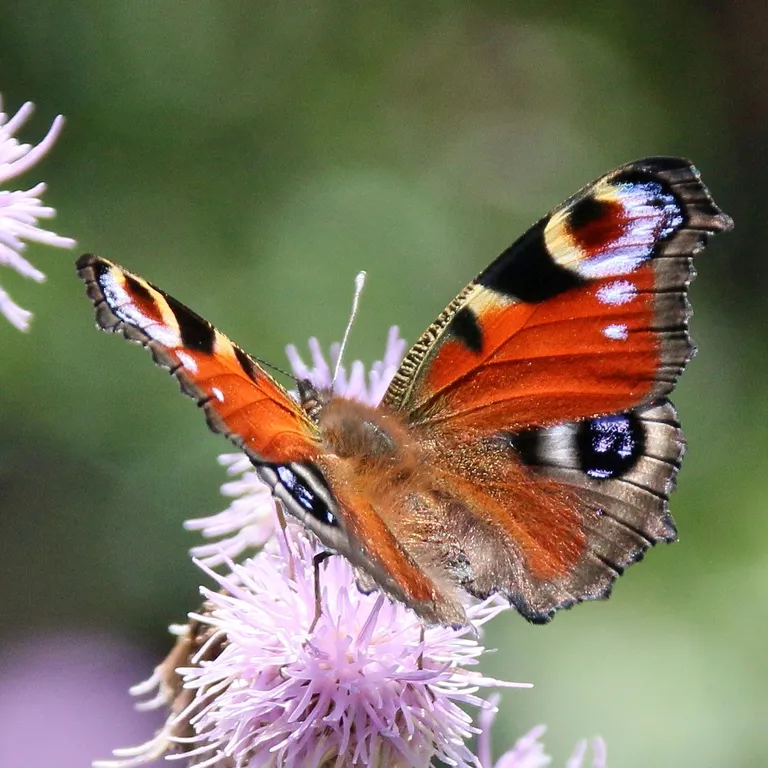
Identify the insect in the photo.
Aglais io
